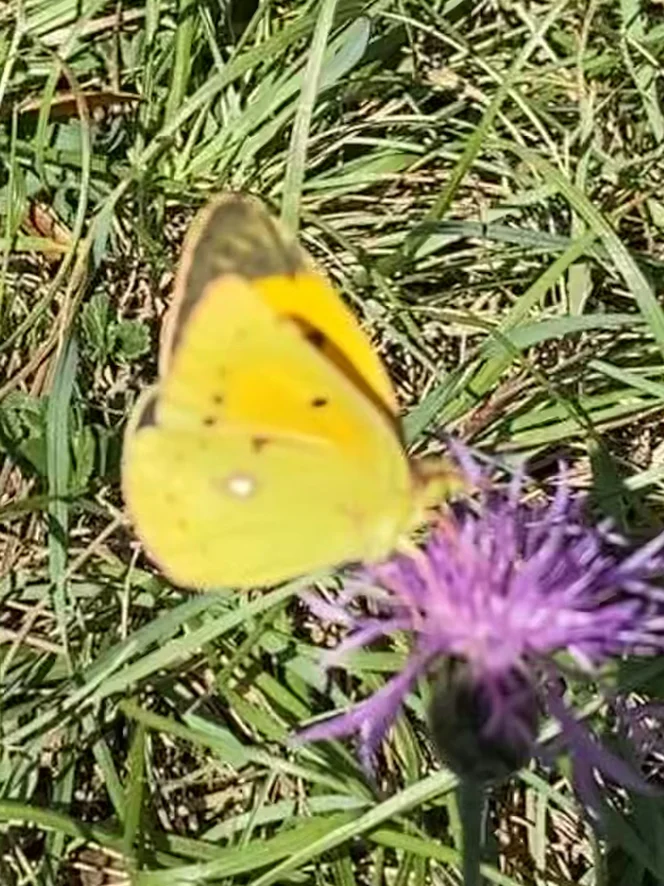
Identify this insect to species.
Colias croceus
